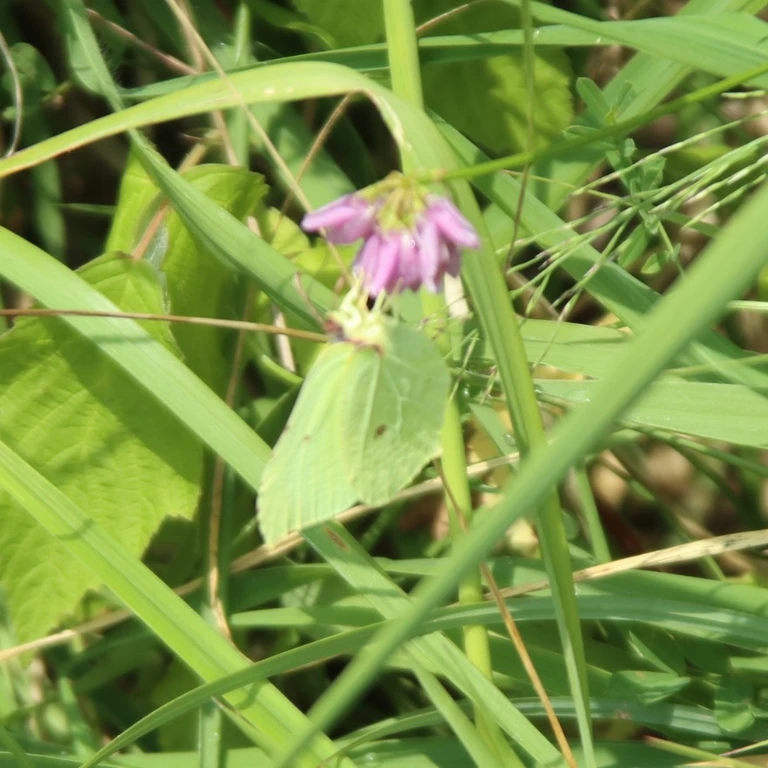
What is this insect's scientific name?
Gonepteryx rhamni
